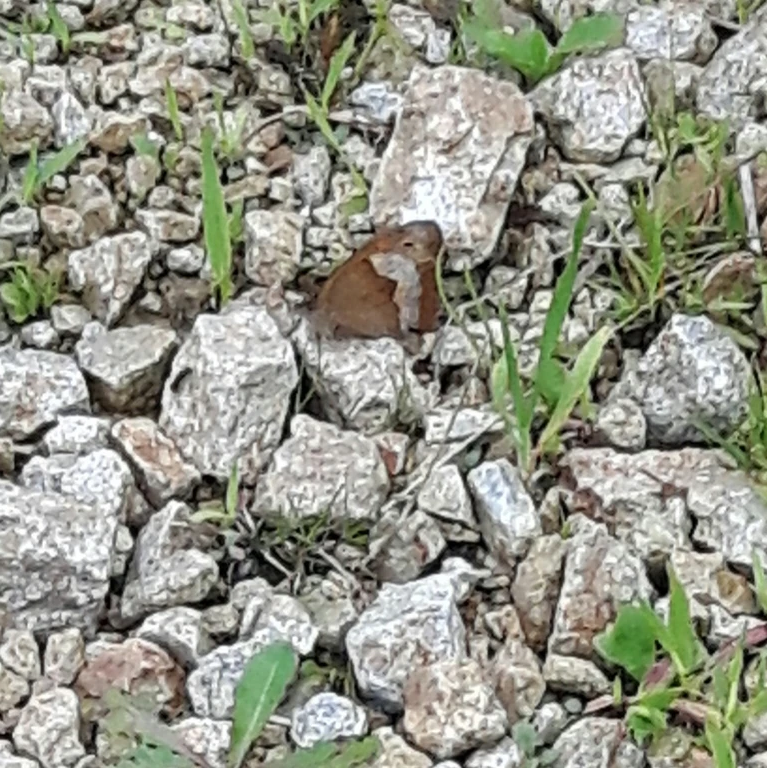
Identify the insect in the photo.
Maniola jurtina
